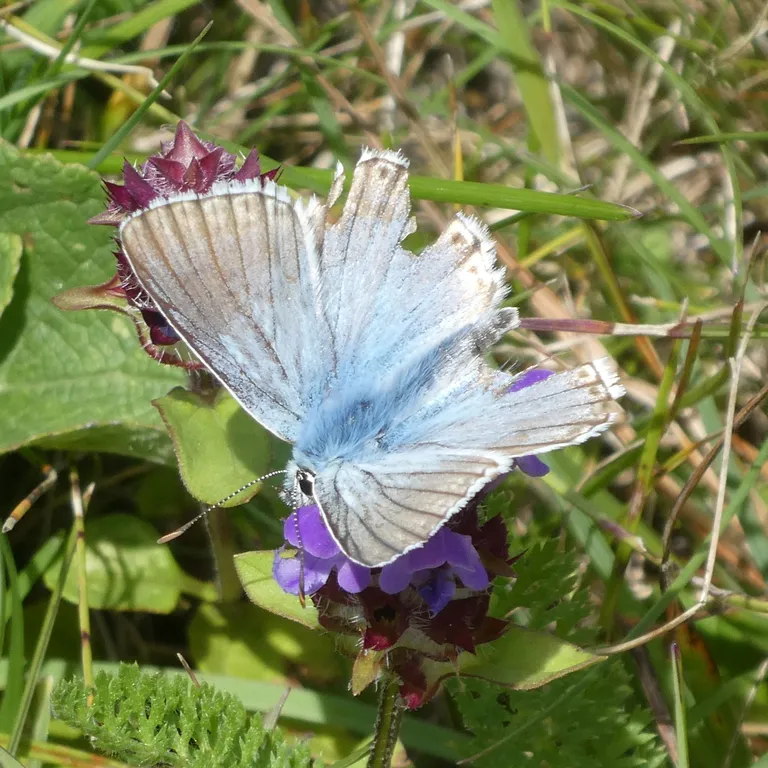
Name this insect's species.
Lysandra coridon
